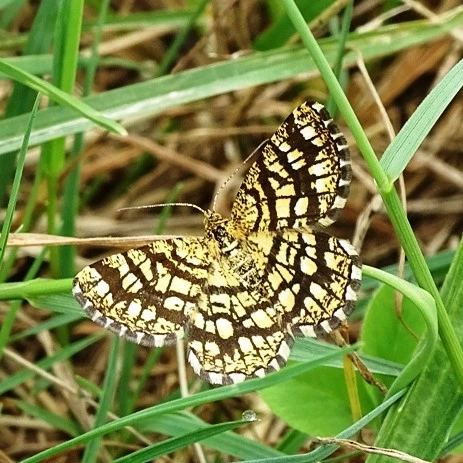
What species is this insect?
Chiasmia clathrata
